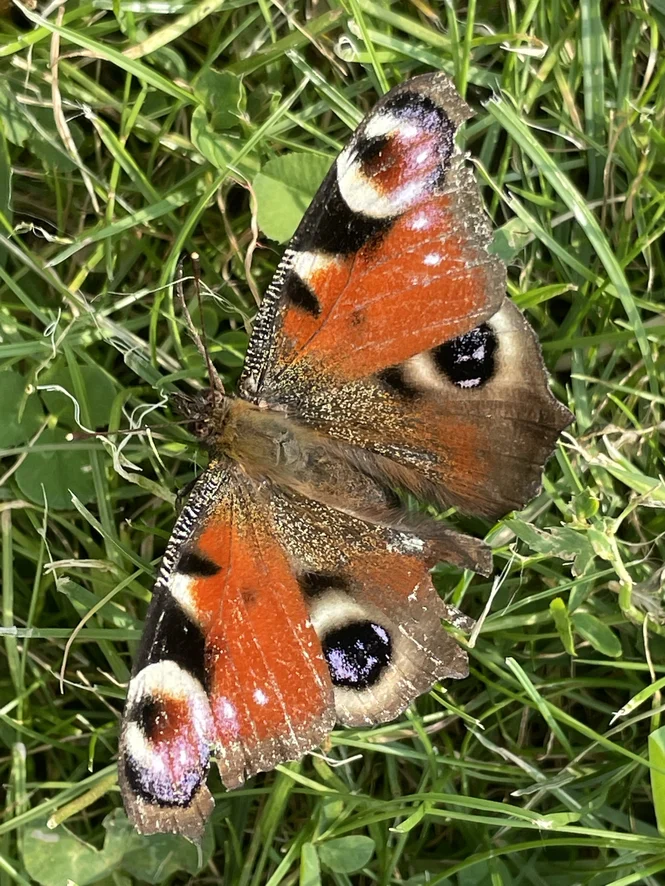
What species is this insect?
Aglais io
